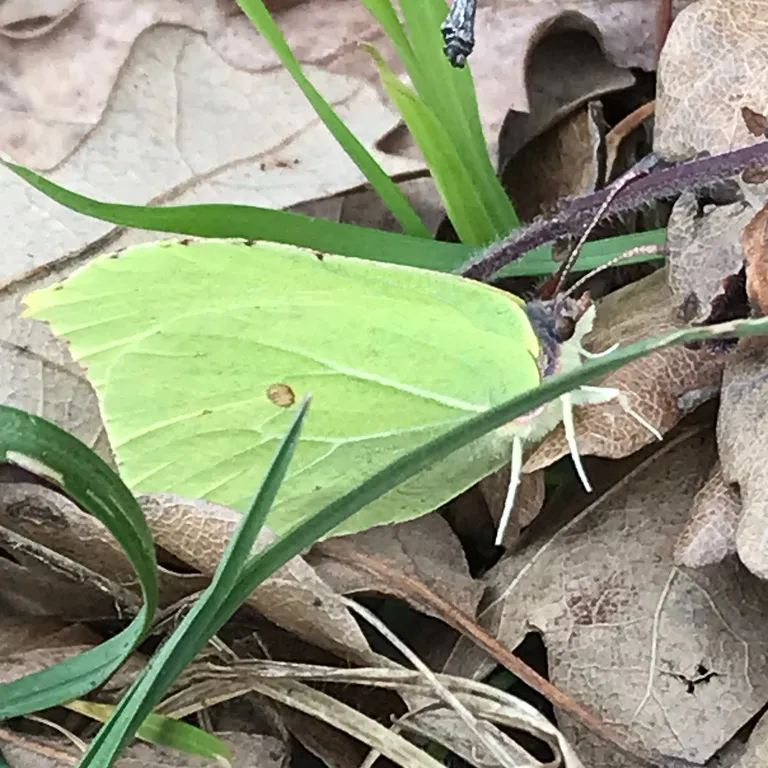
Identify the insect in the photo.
Gonepteryx rhamni
